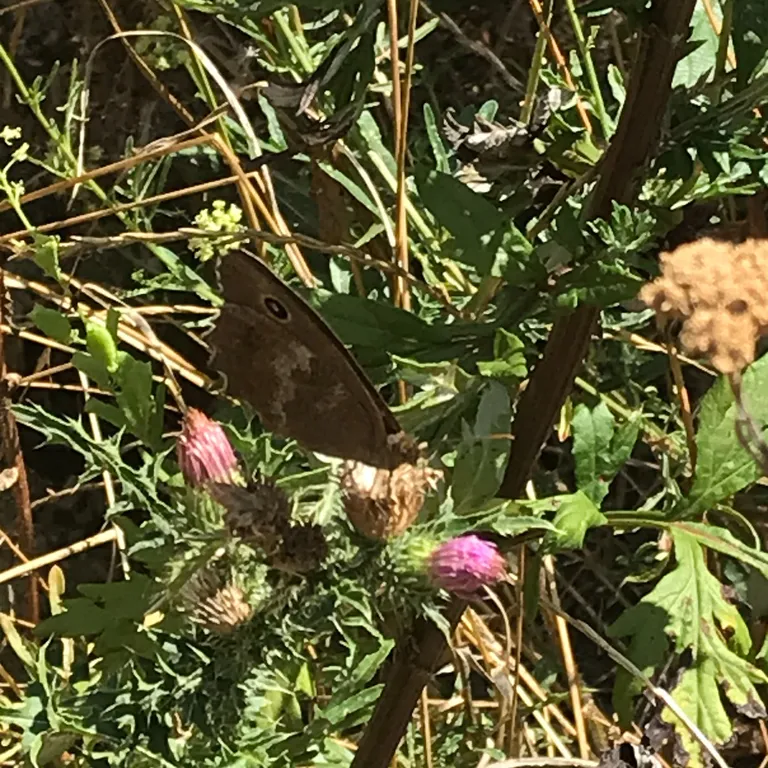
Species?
Minois dryas
